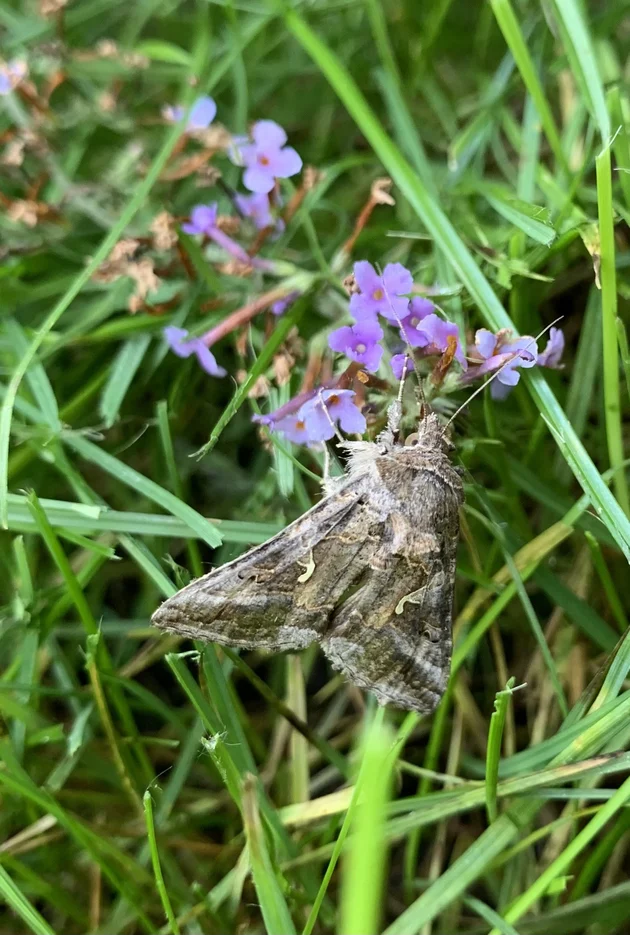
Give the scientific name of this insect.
Autographa gamma
